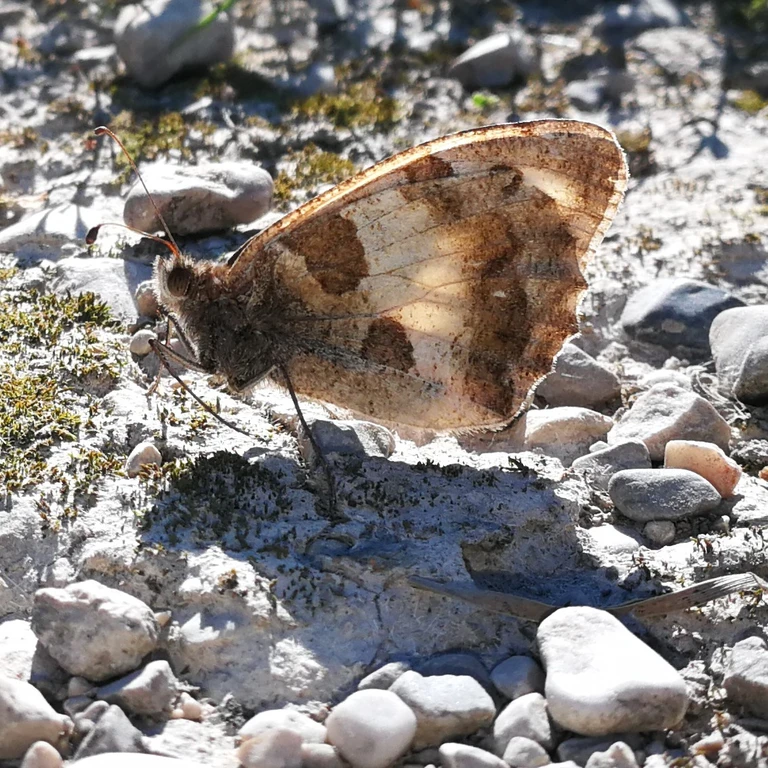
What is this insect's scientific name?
Chazara briseis (also Satyrus briseis)
